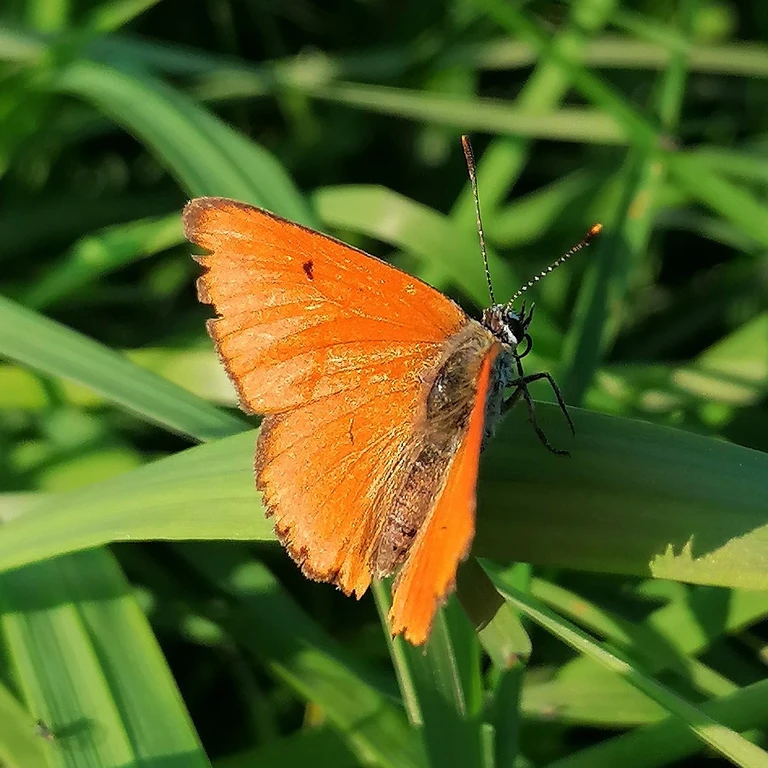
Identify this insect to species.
Lycaena dispar
